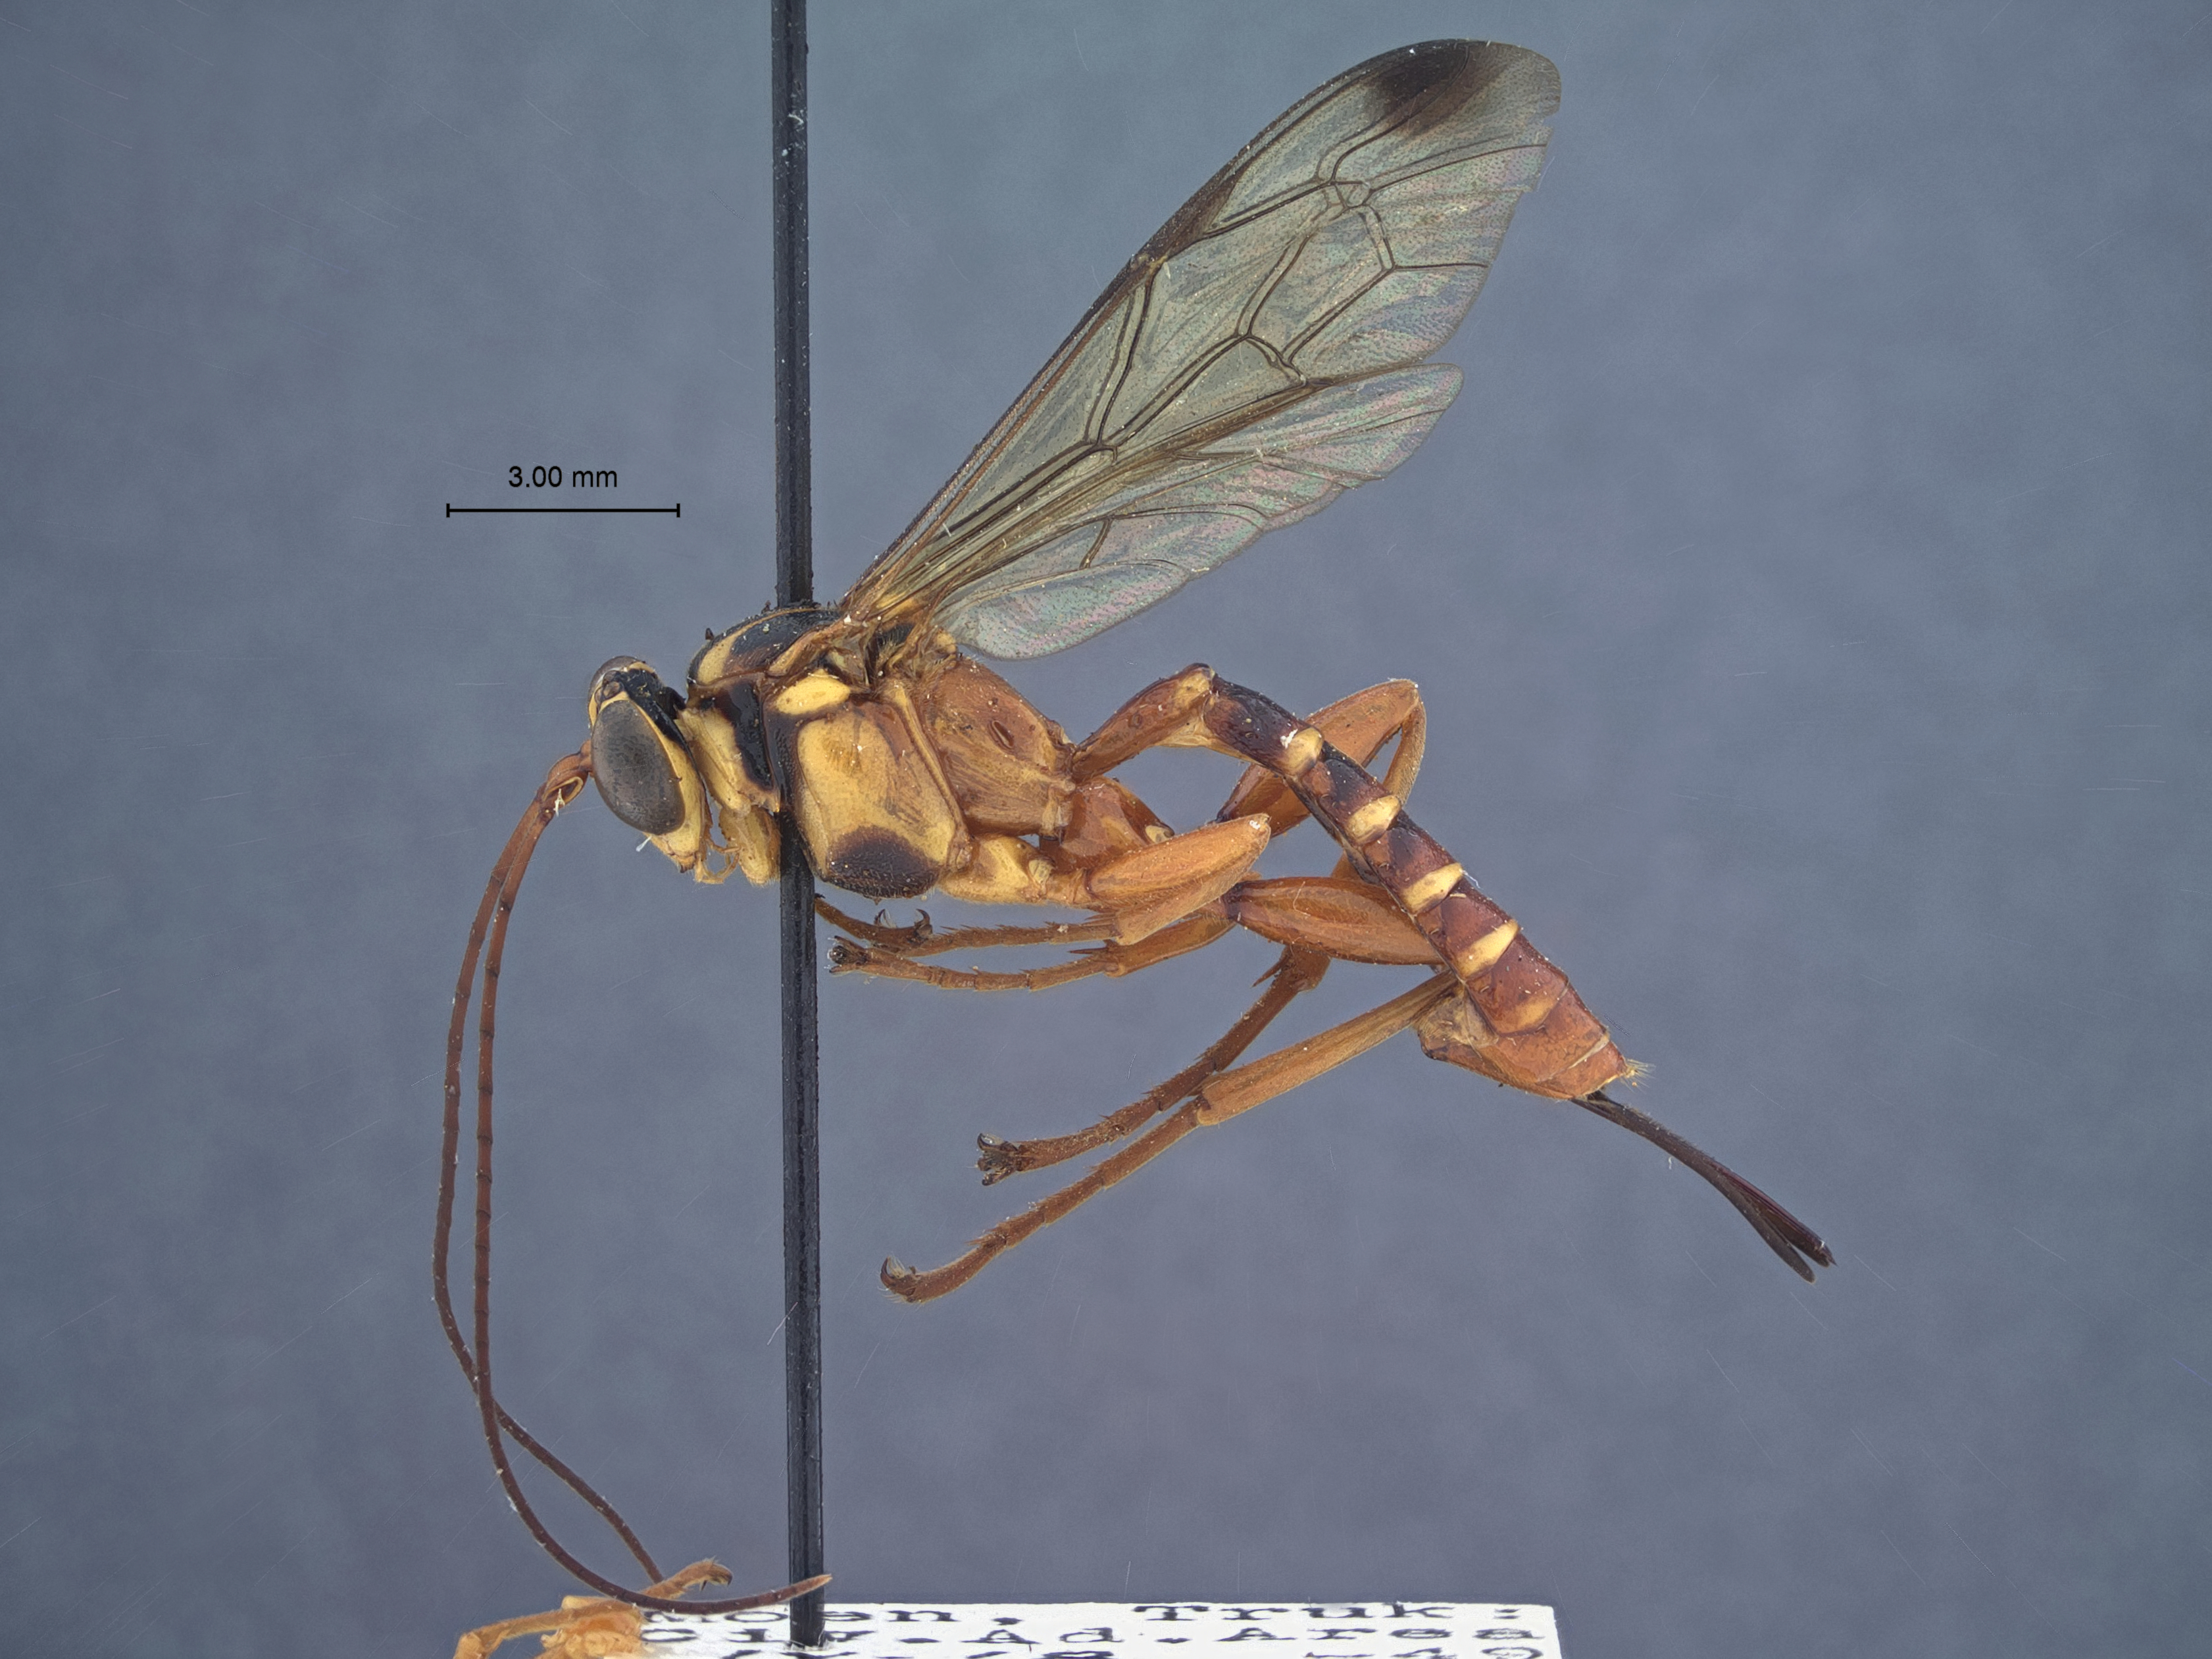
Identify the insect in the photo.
Echthromorpha agrestoria
